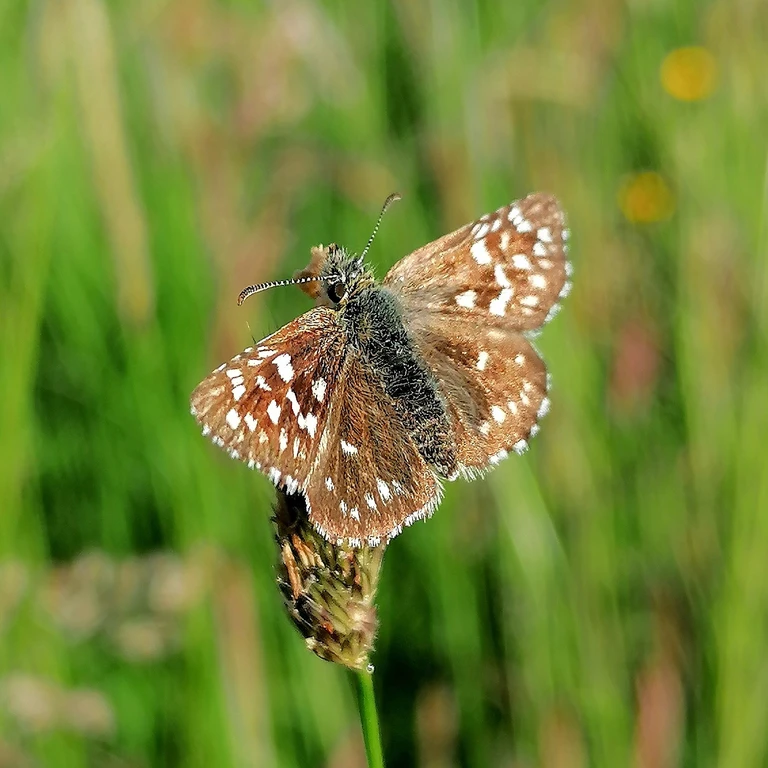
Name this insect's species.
Pyrgus malvae
